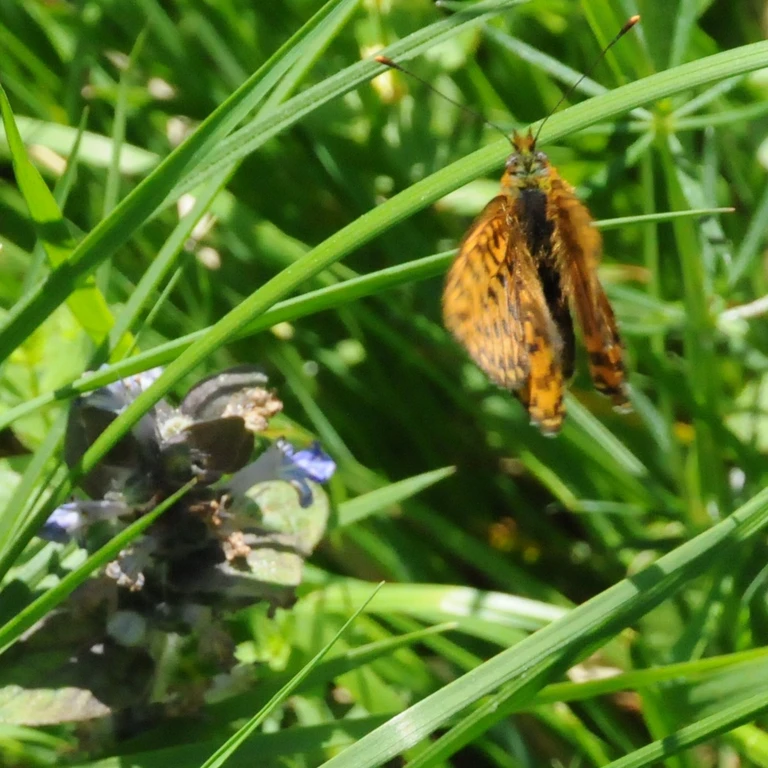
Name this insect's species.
Boloria euphrosyne (also Clossiana euphrosyne)
